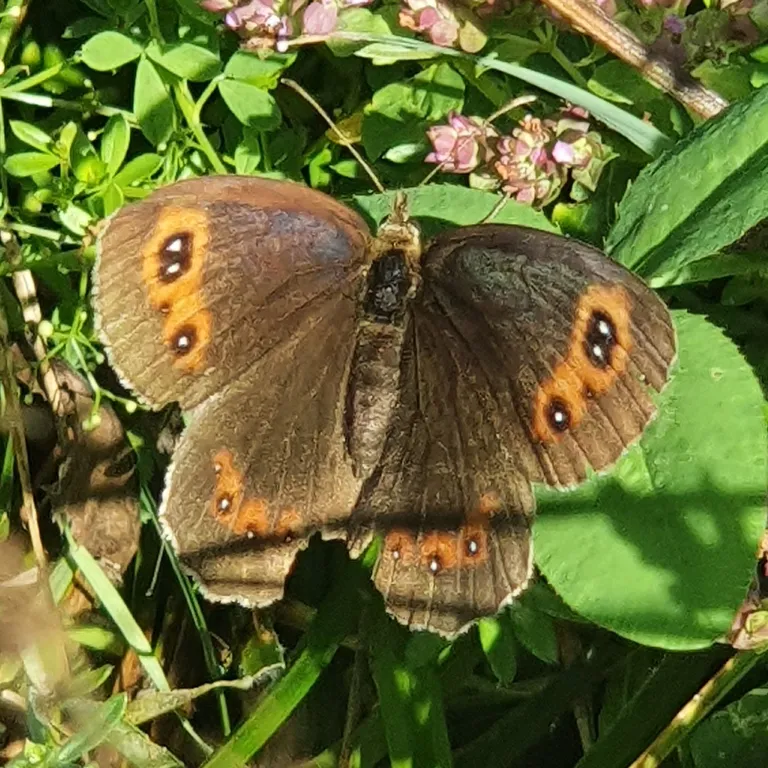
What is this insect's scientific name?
Erebia aethiops
